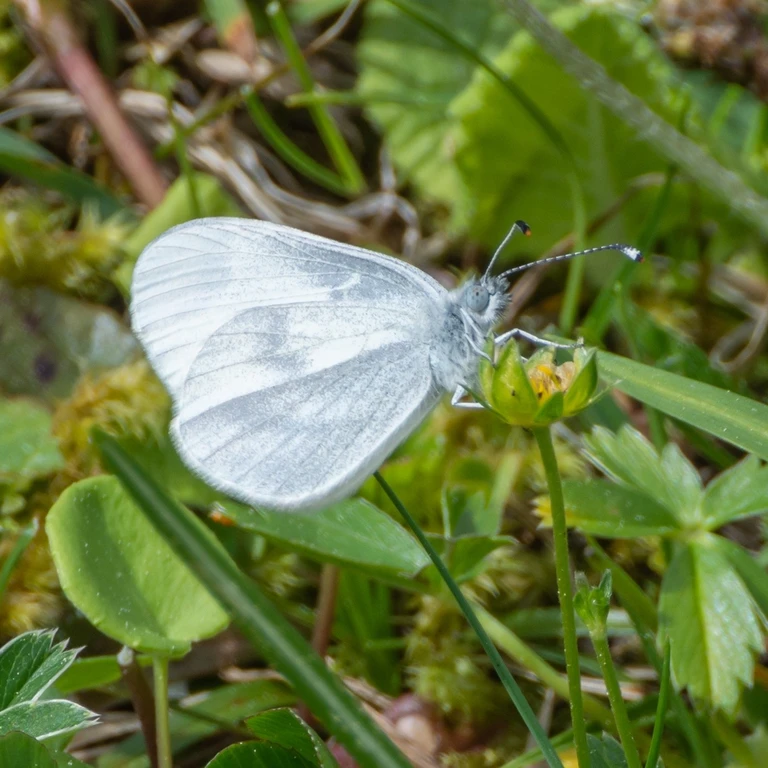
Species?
Leptidea sinapis/juvernica
